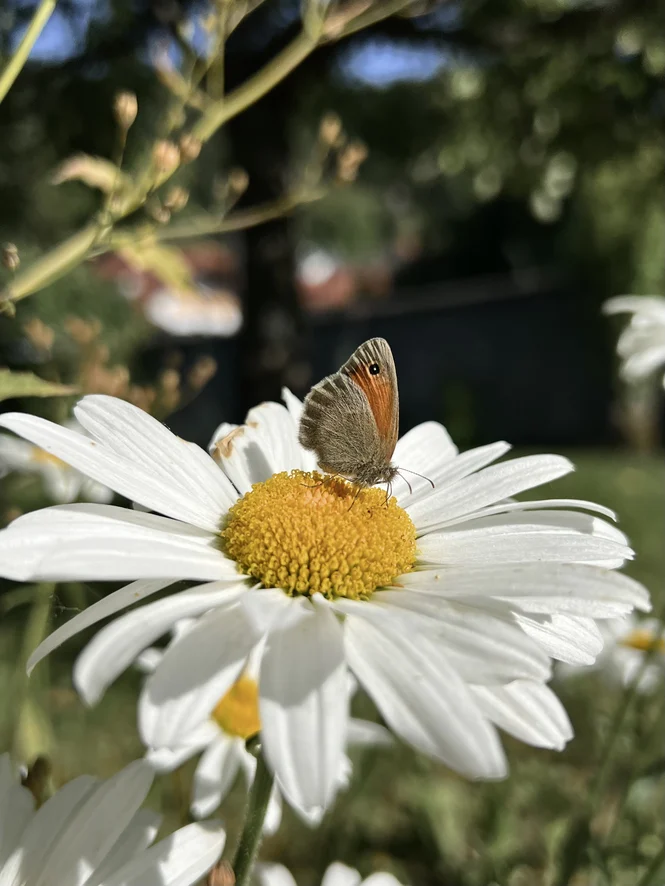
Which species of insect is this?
Coenonympha pamphilus
